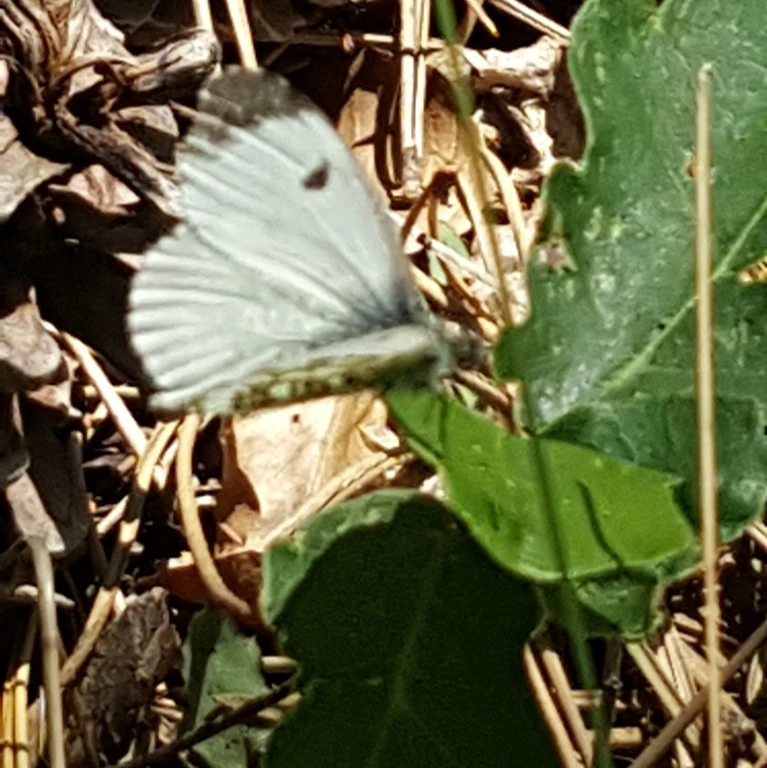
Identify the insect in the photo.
Anthocharis cardamines
